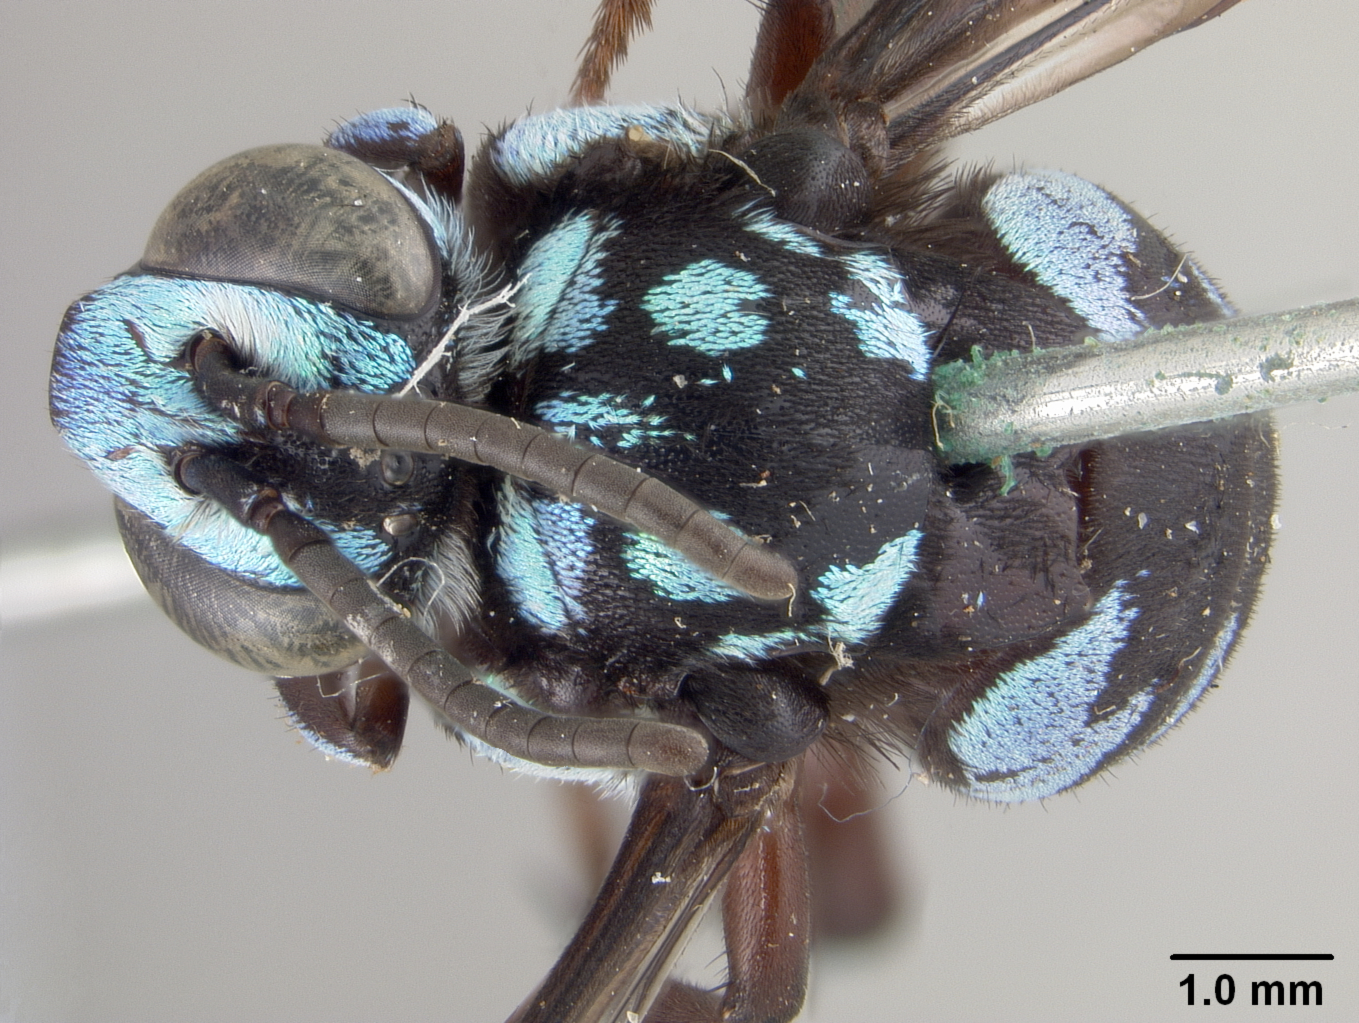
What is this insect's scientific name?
Crocisa omissa
